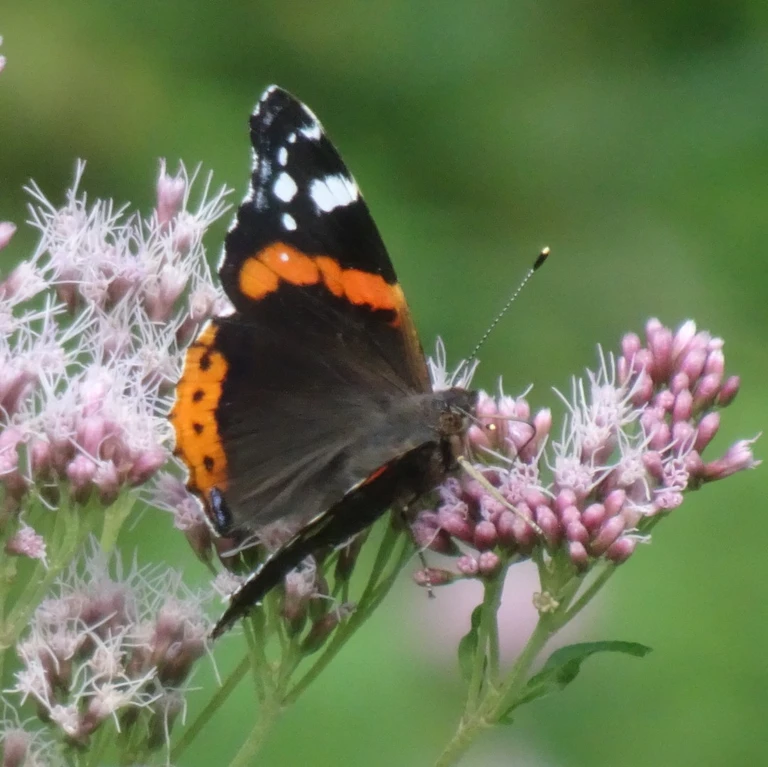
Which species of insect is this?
Vanessa atalanta
